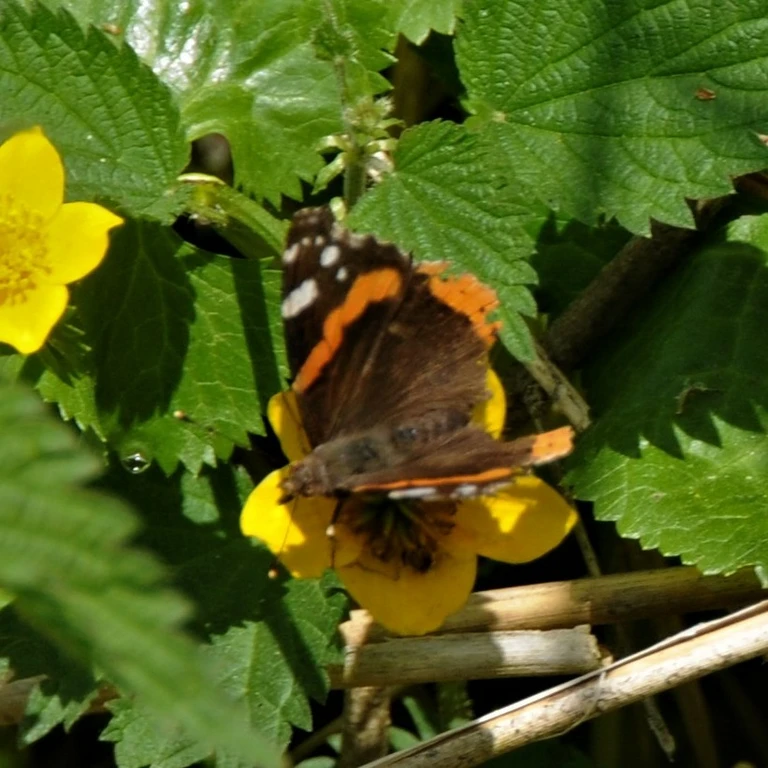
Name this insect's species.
Vanessa atalanta
